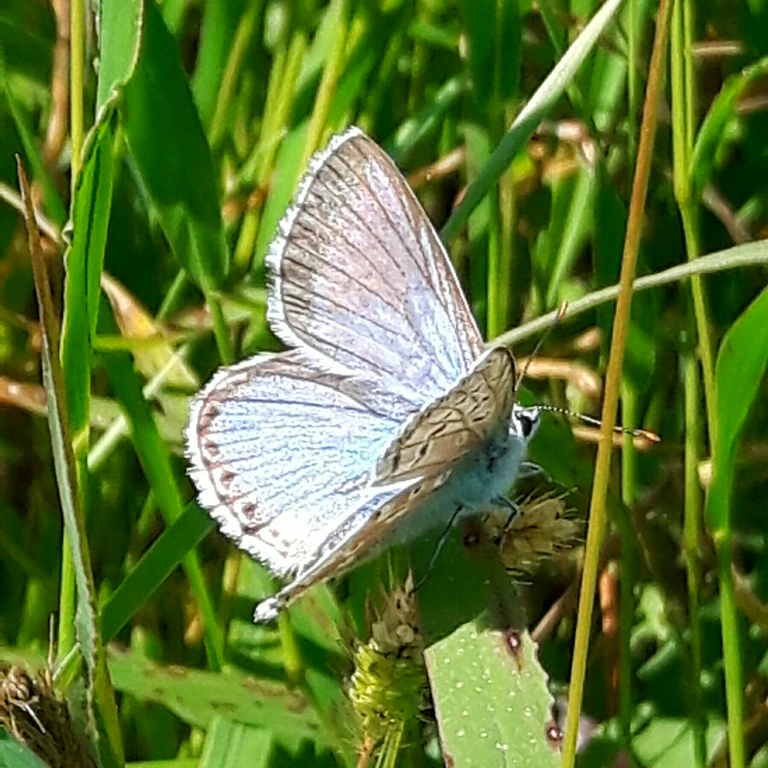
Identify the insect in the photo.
Lysandra coridon
